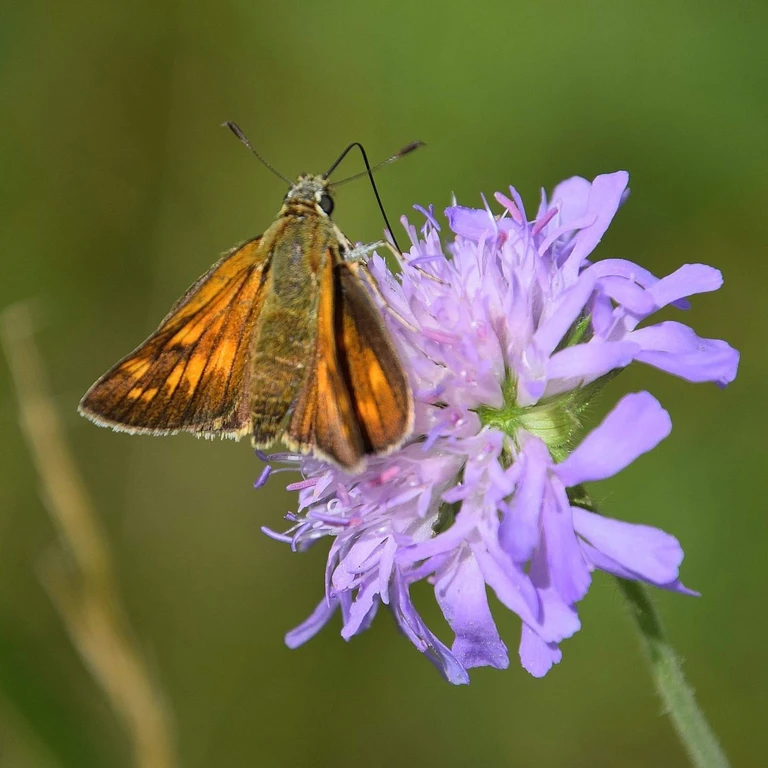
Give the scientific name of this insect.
Ochlodes sylvanus (also Ochlodes venata)
